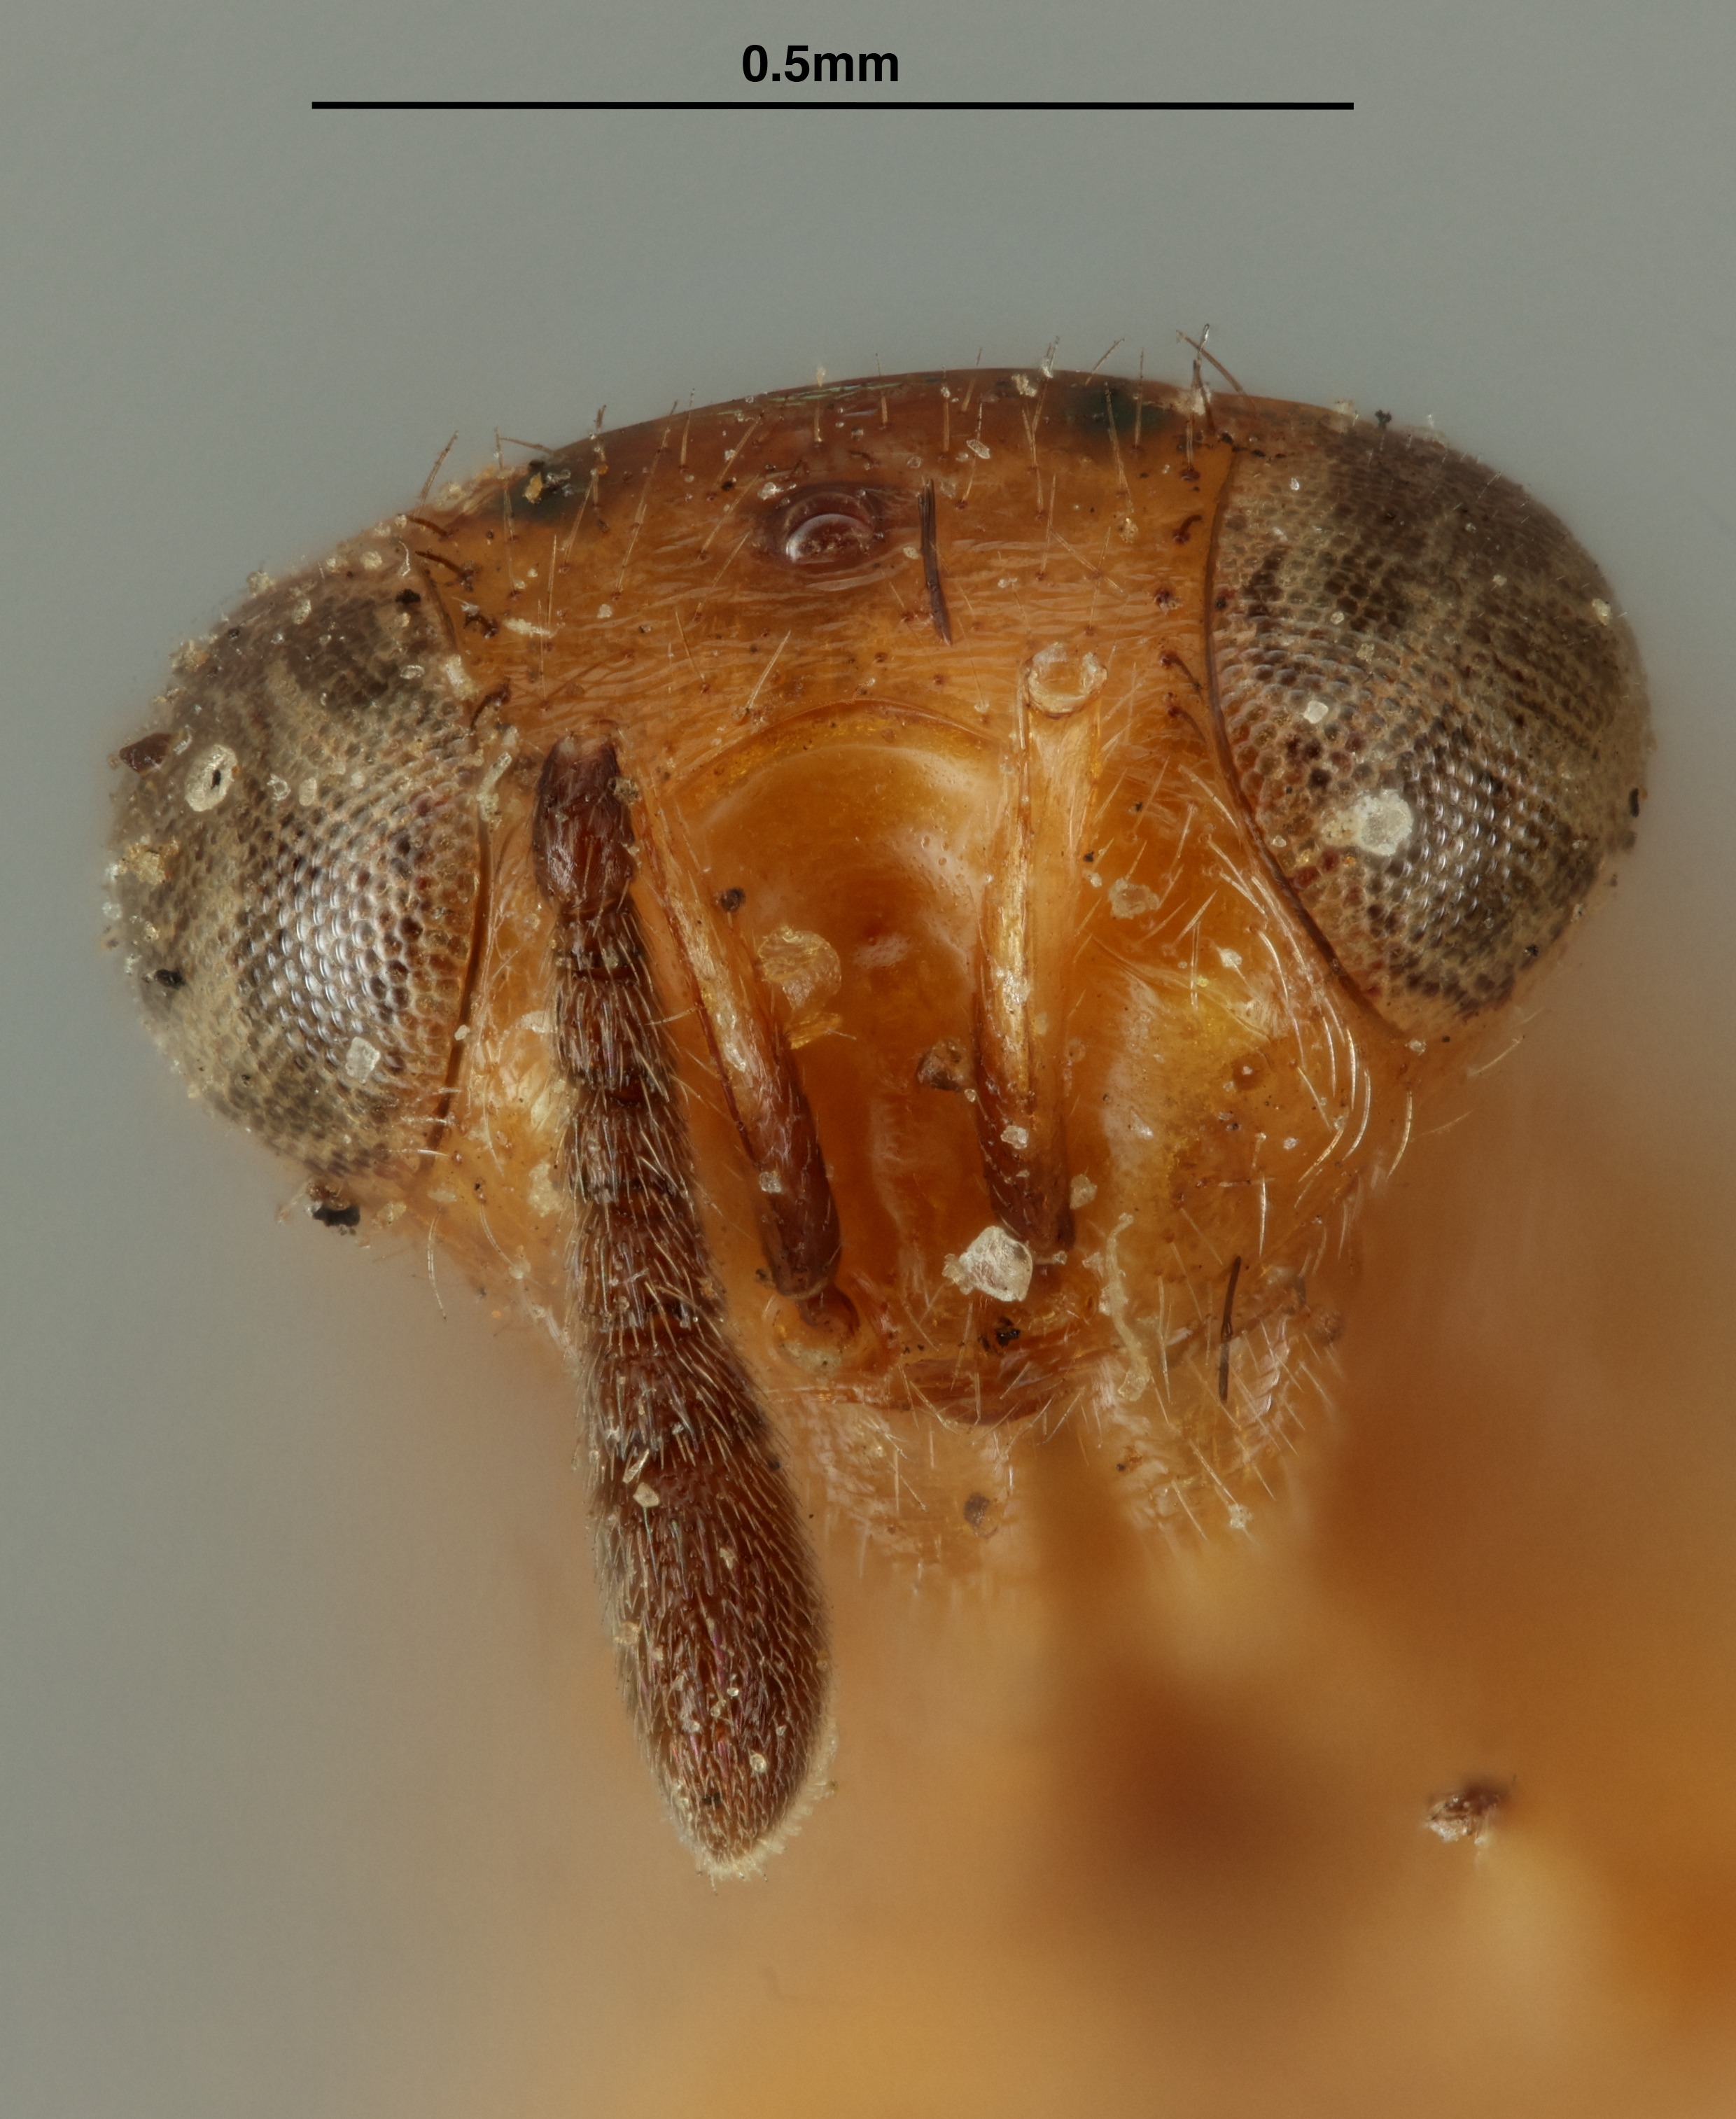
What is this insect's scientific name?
Ophelosia viridinotata
